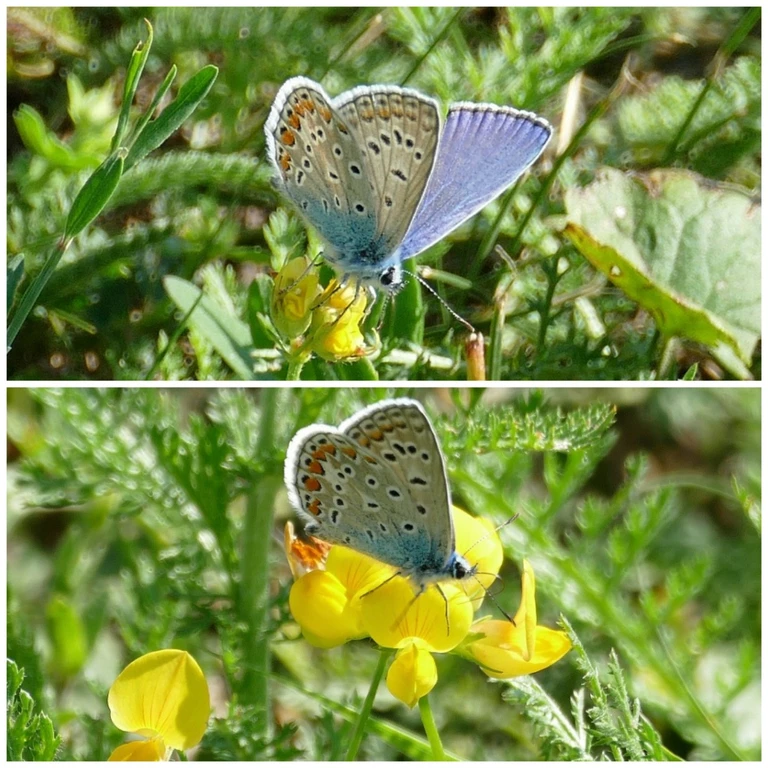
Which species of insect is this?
Polyommatus icarus
